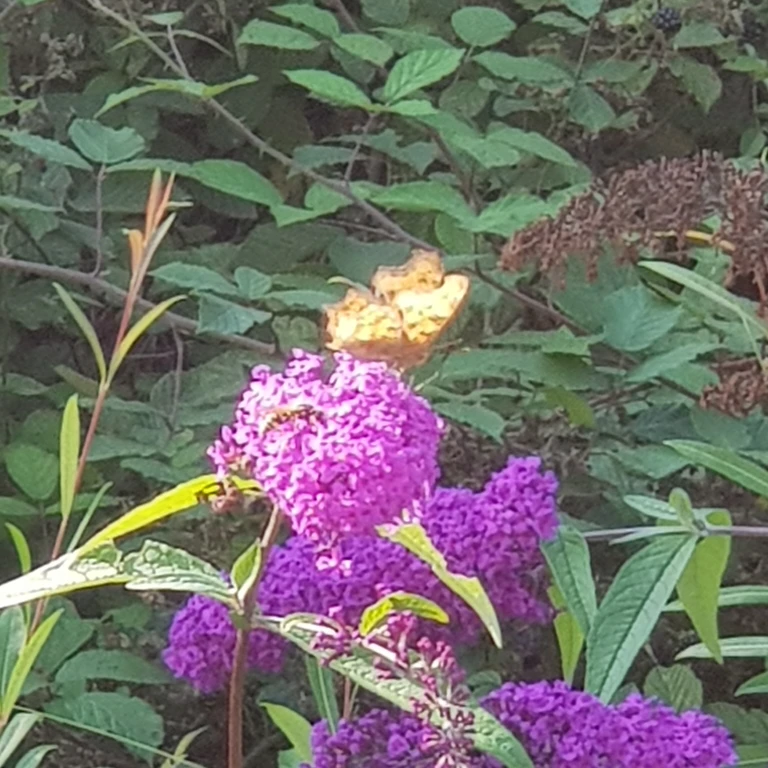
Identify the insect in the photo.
Polygonia c-album
